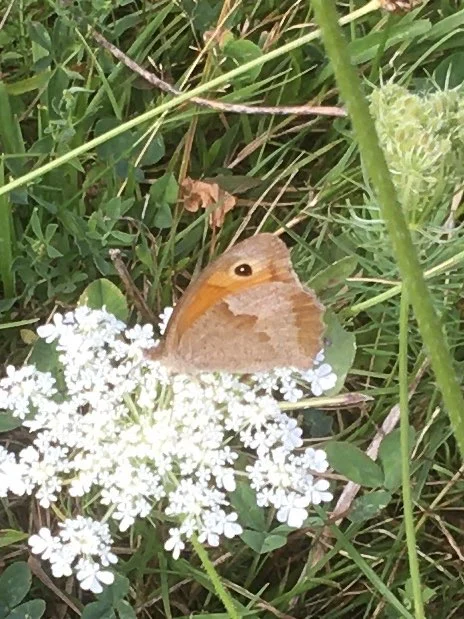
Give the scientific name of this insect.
Maniola jurtina
